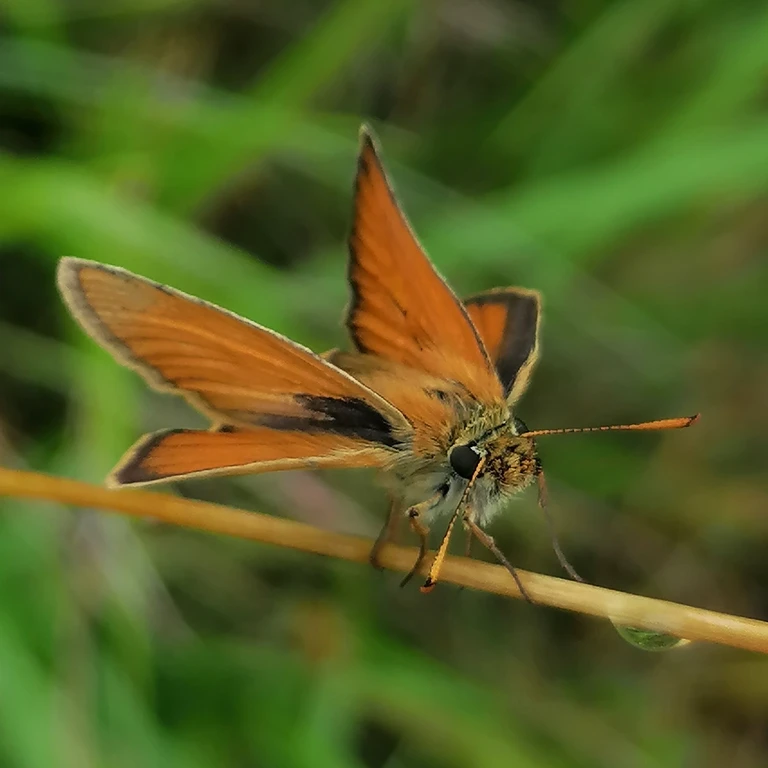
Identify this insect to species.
Thymelicus sylvestris
